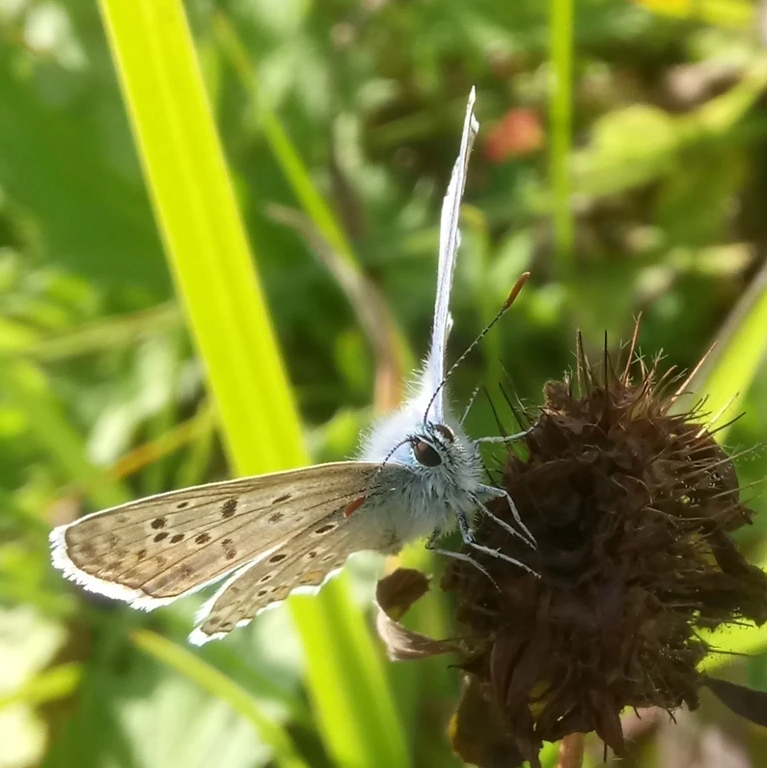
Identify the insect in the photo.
Polyommatus icarus
